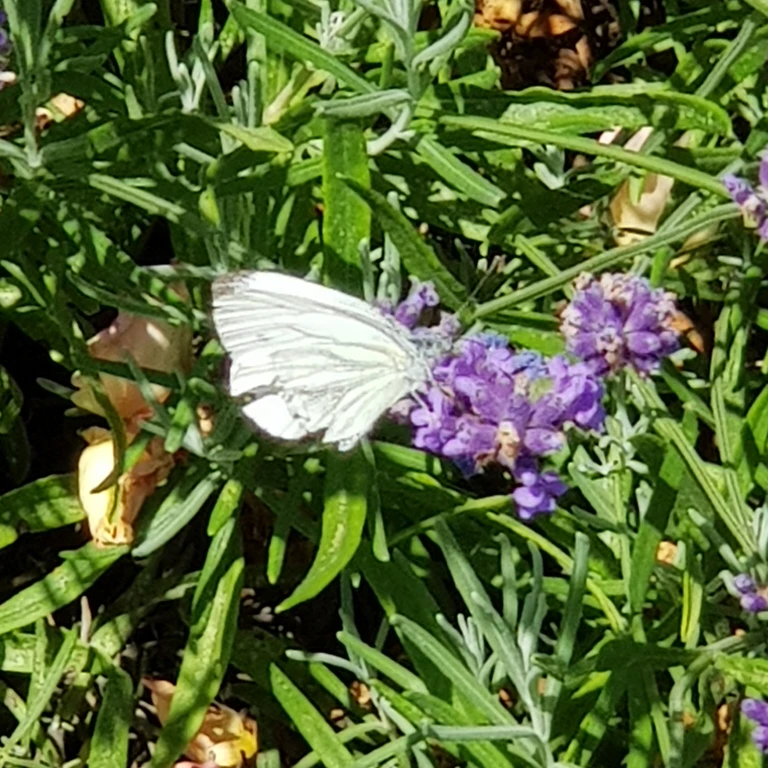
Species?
Pieris napi
